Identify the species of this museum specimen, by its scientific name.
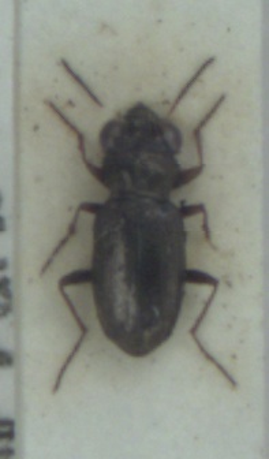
Notiophilus rufipes
